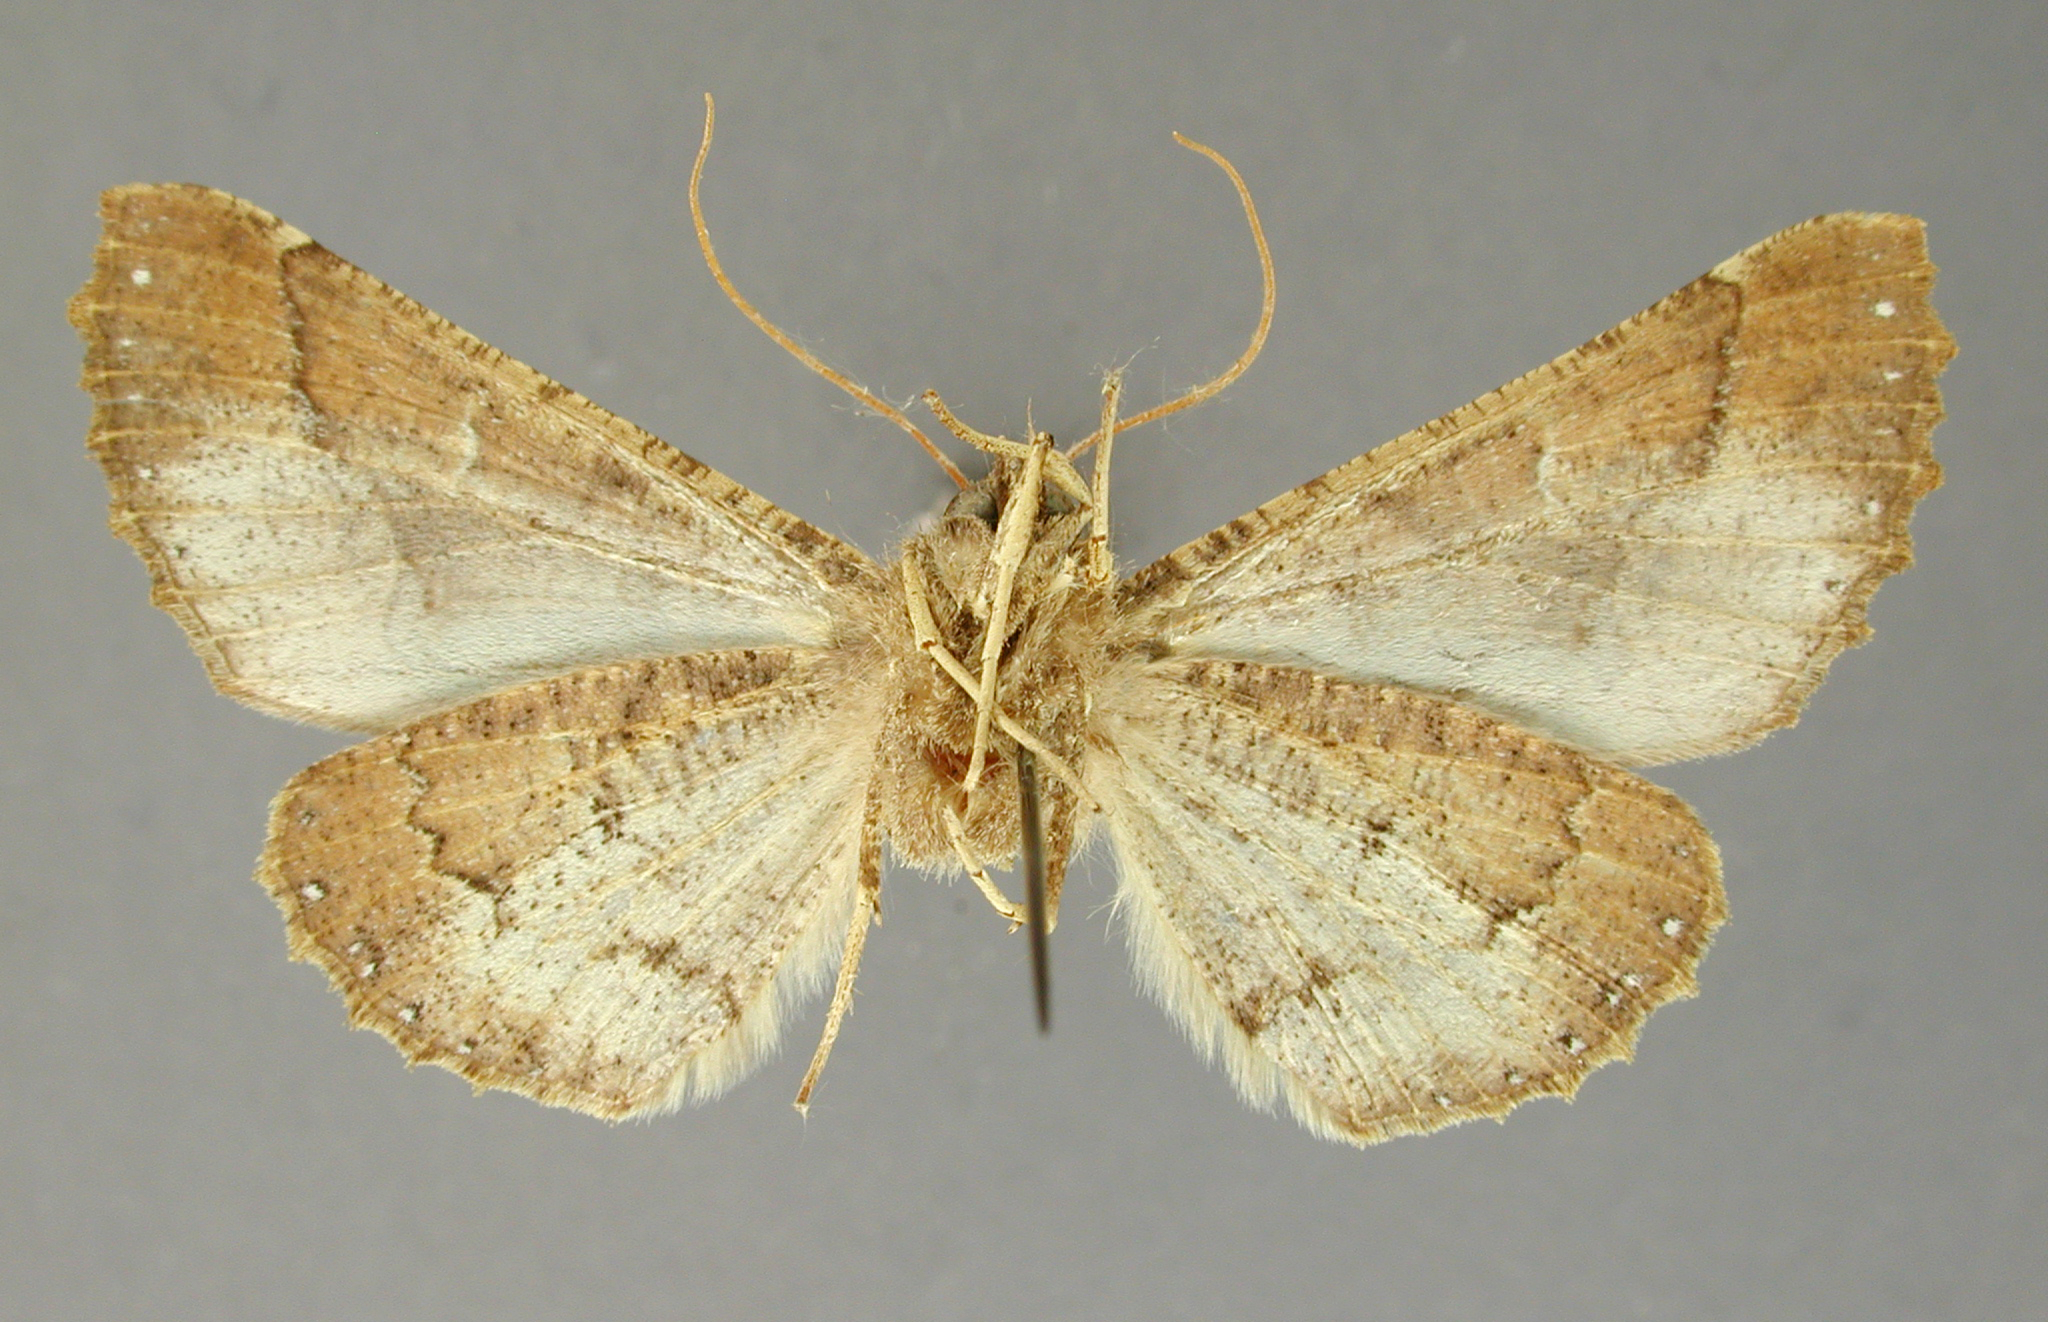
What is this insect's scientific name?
Azelina jamaicensis
